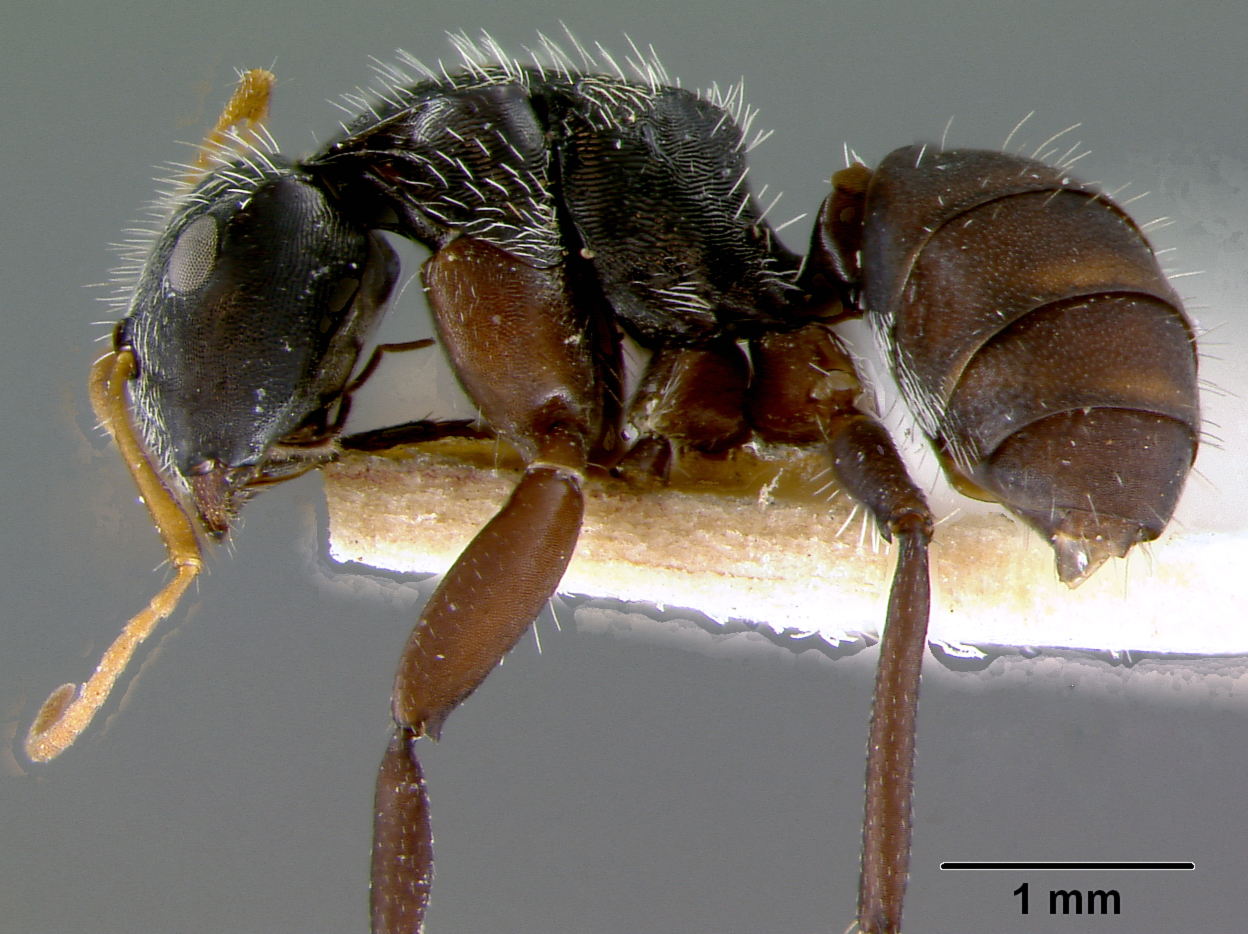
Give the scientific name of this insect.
Camponotus christophei
